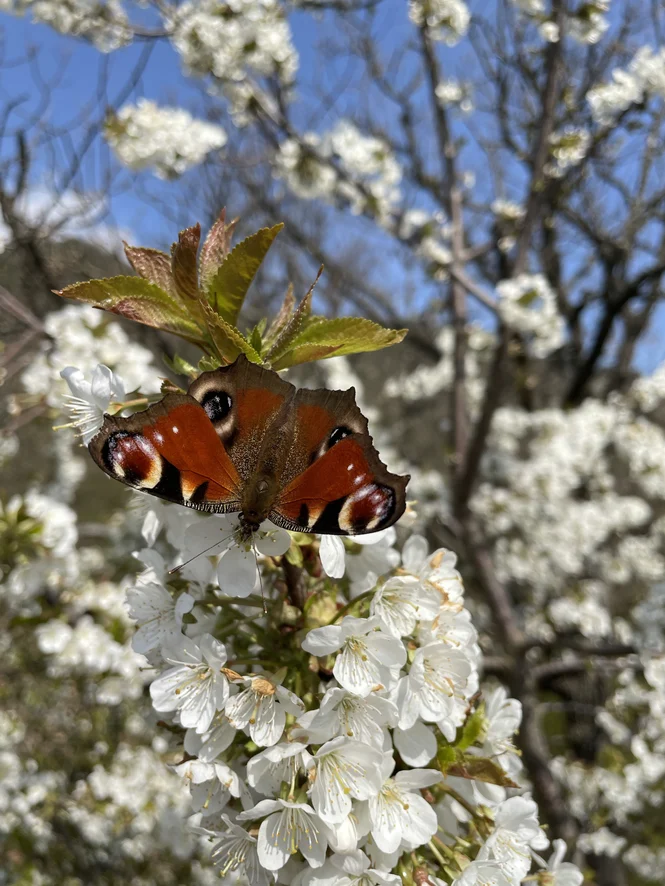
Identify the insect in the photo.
Aglais io
